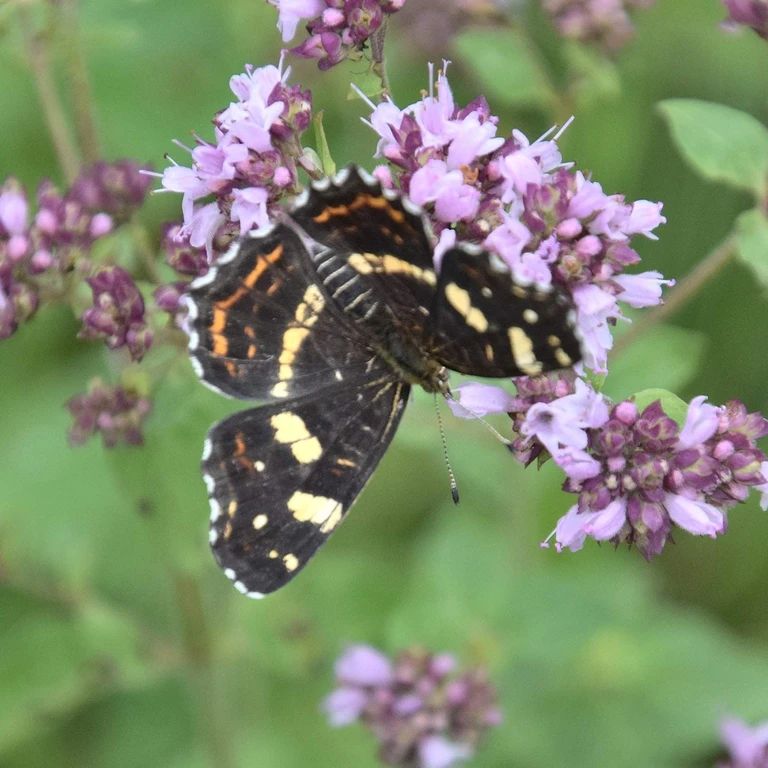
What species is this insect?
Araschnia levana
